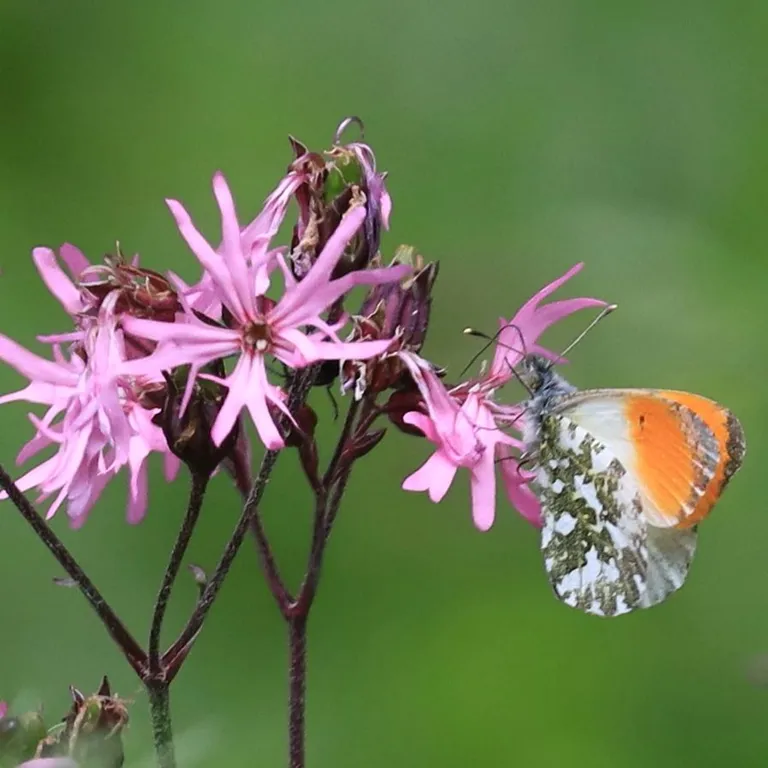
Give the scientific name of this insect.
Anthocharis cardamines
